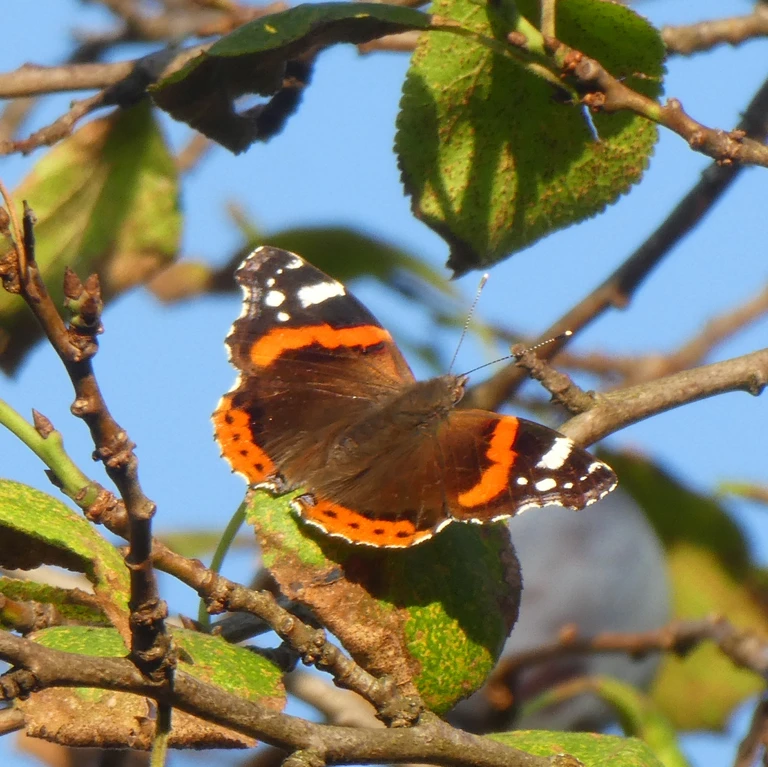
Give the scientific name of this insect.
Vanessa atalanta
